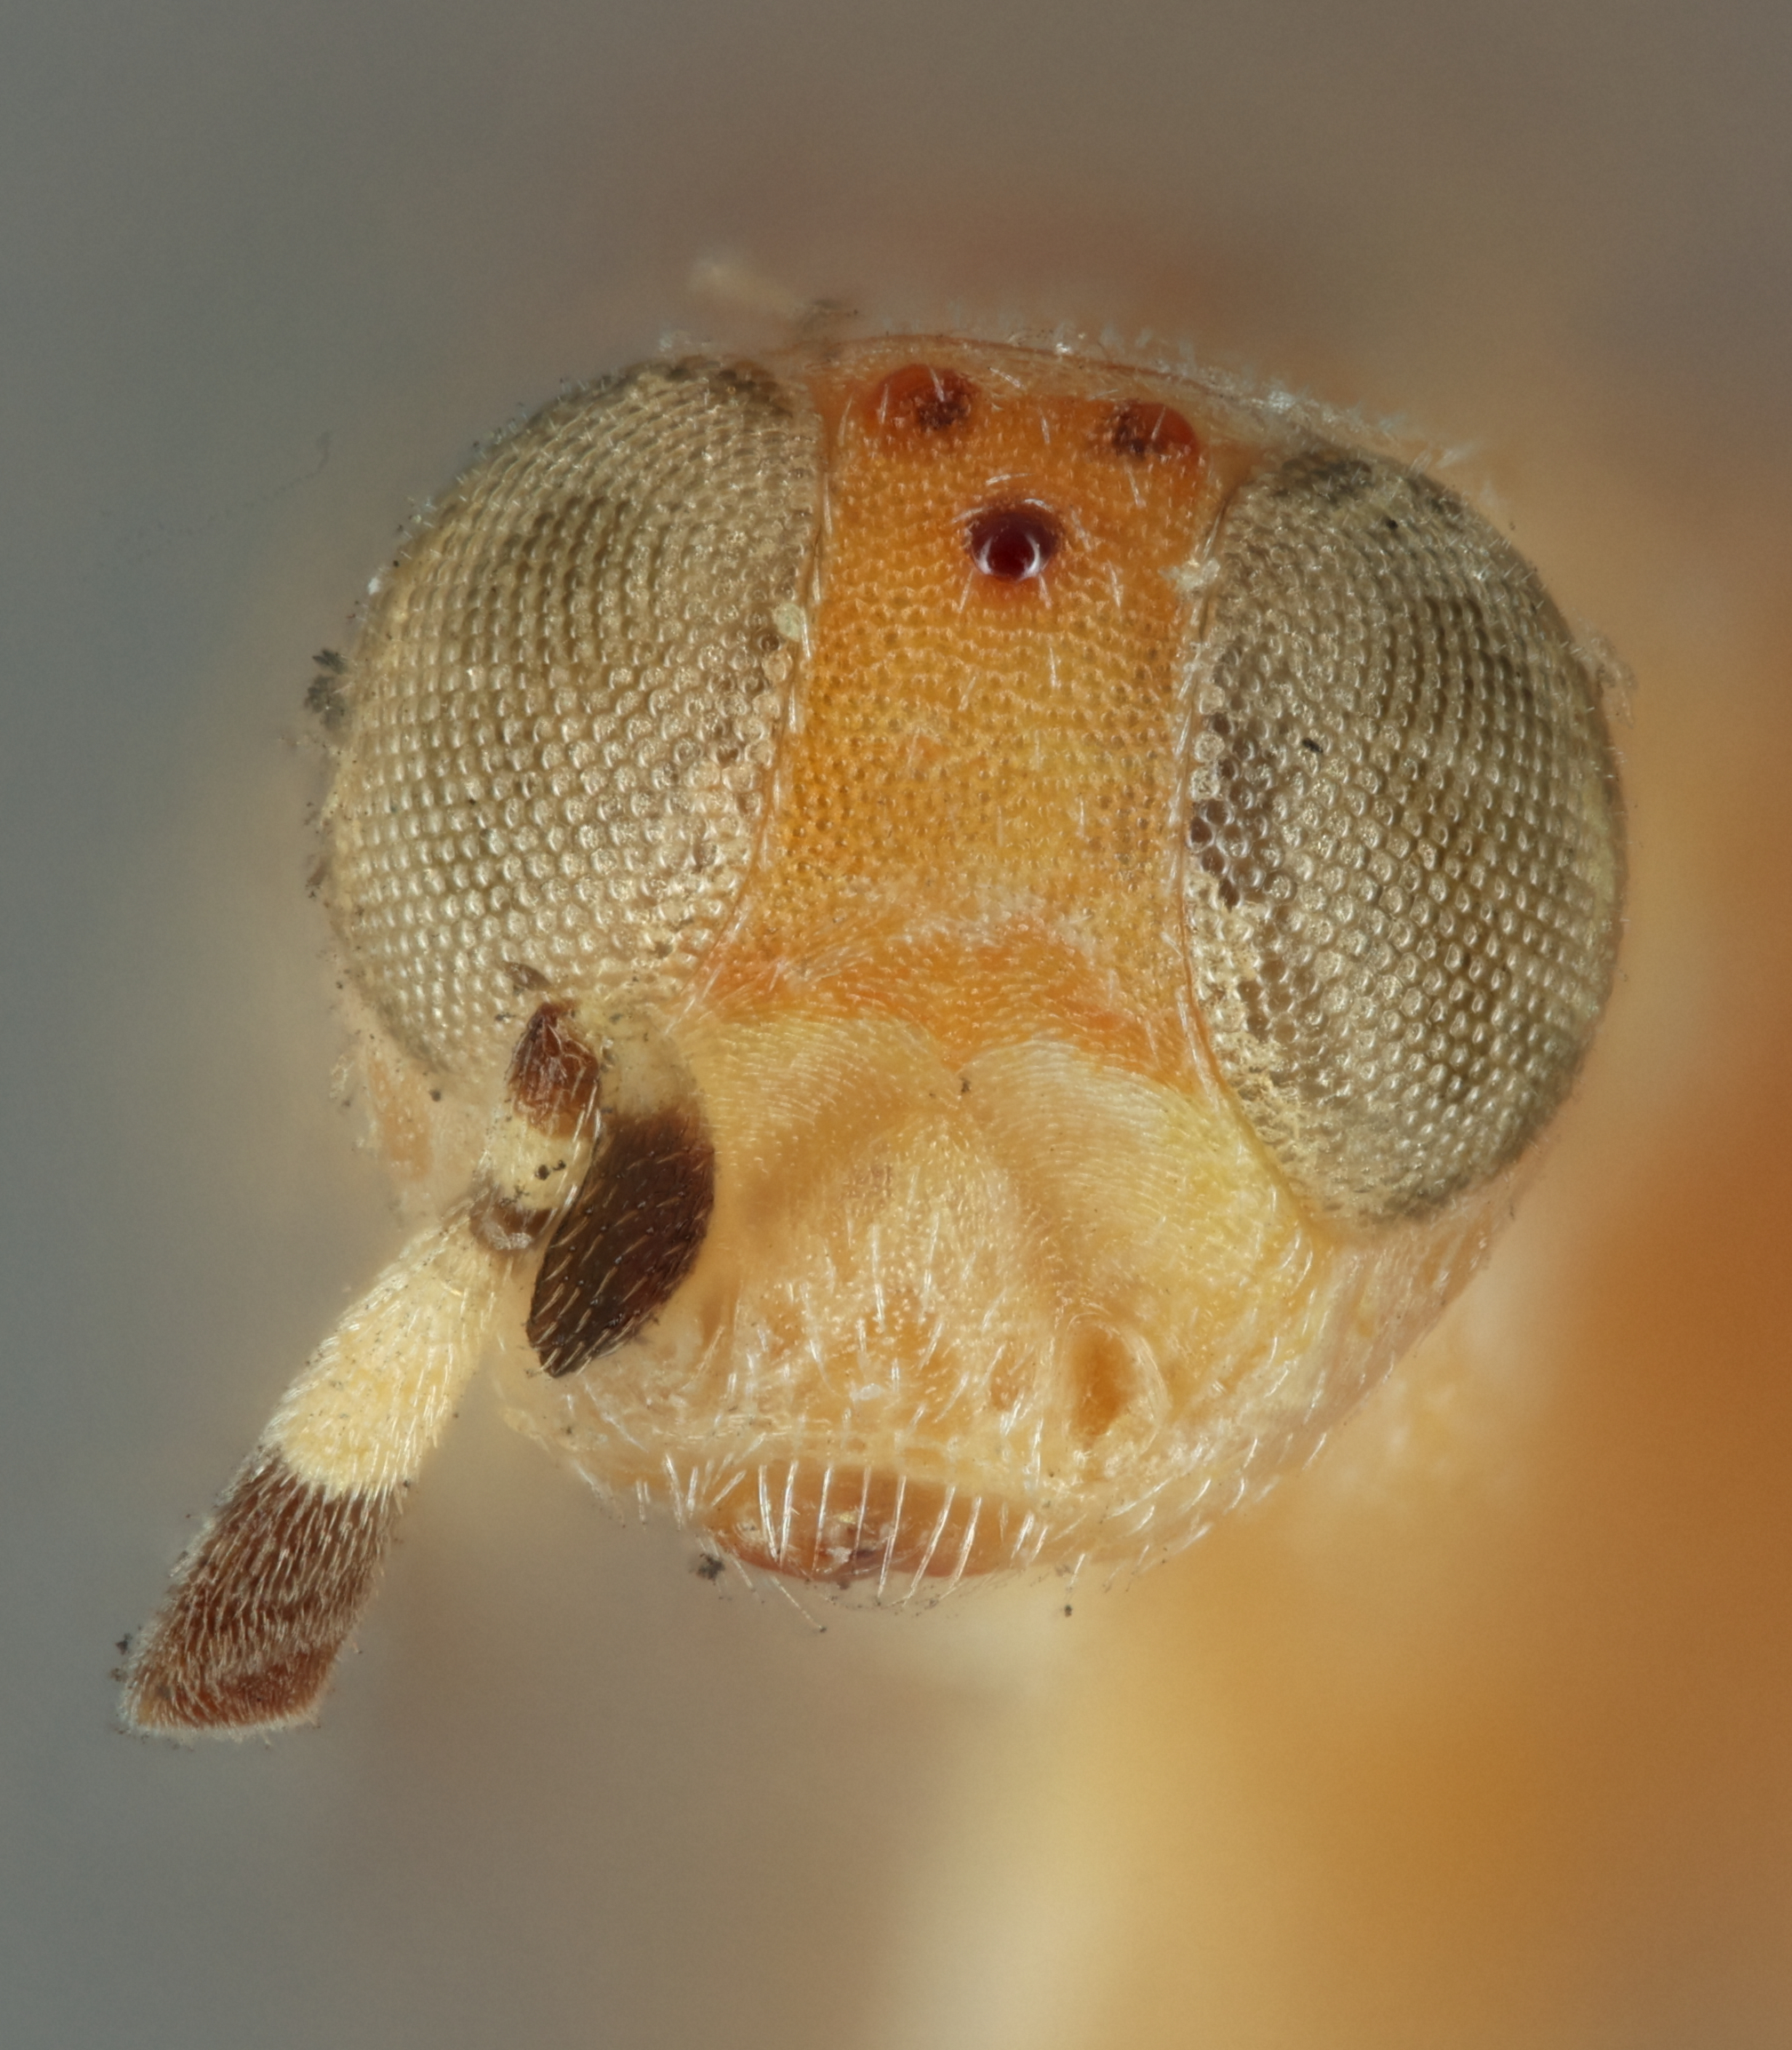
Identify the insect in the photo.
Aphycus subfasciatus
